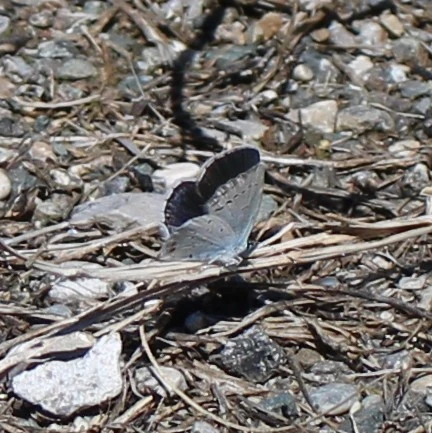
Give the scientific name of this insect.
Cupido argiades (also Elkalyce argiades)
